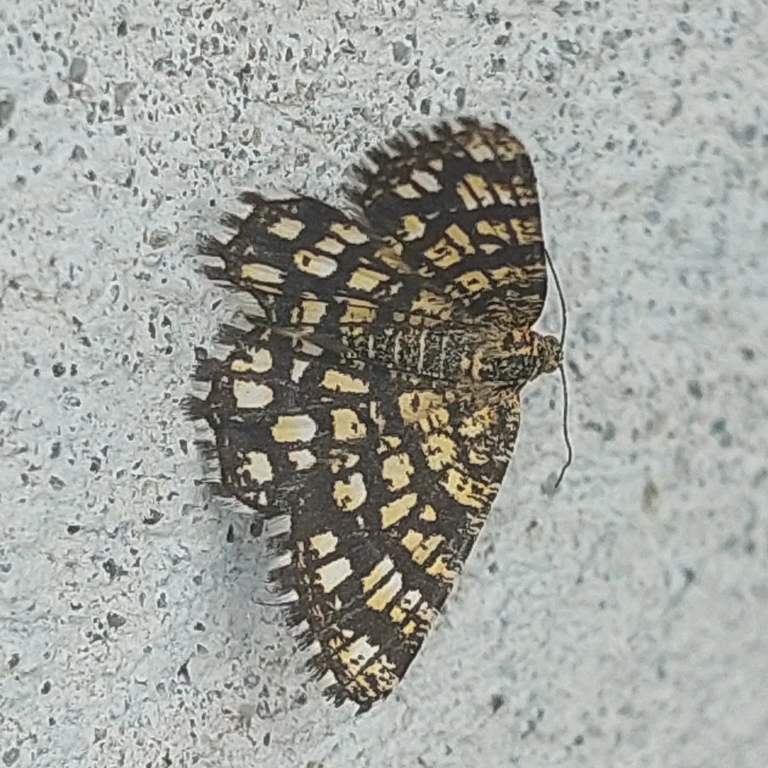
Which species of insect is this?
Chiasmia clathrata
